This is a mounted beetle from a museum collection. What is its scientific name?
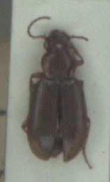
Dicheirotrichus gustavii
